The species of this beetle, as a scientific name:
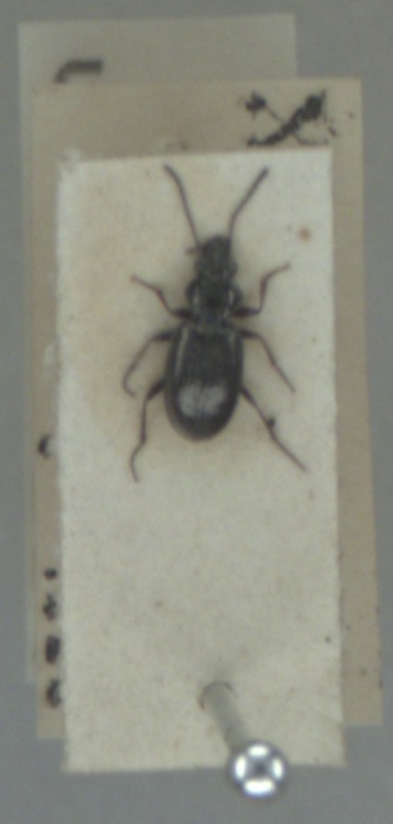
Bembidion properans
